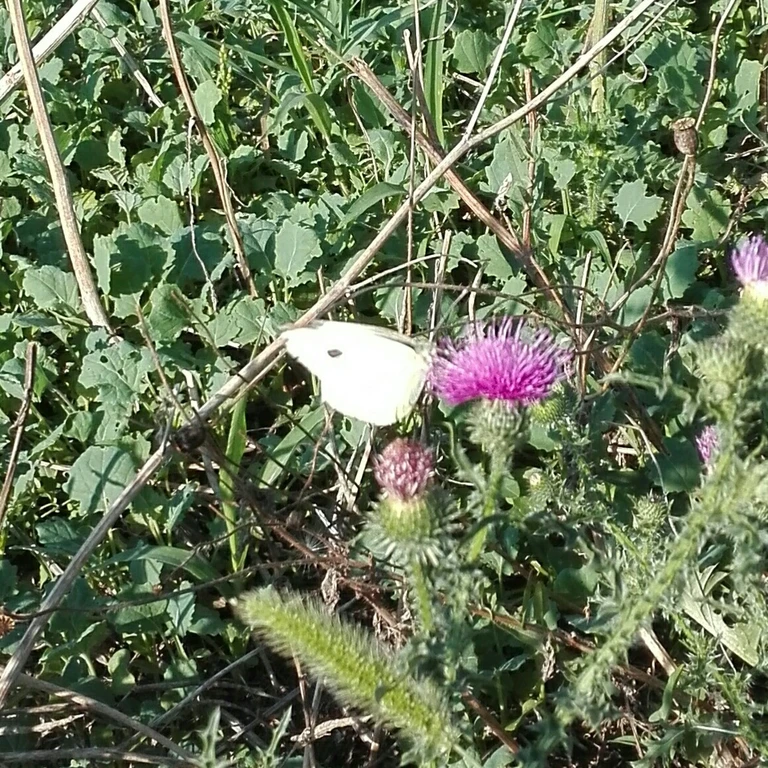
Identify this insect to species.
Pieris brassicae
